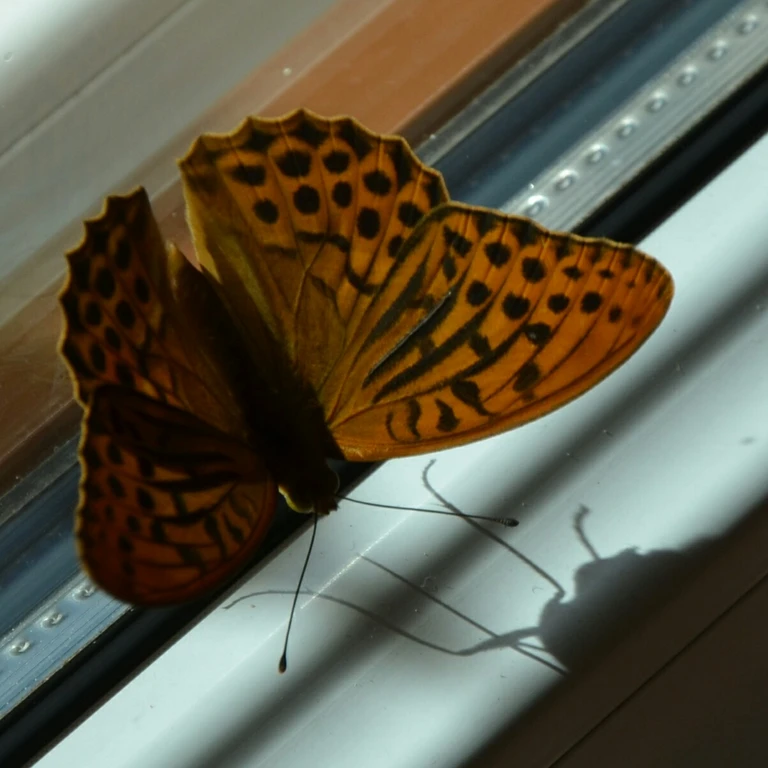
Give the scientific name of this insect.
Argynnis paphia
